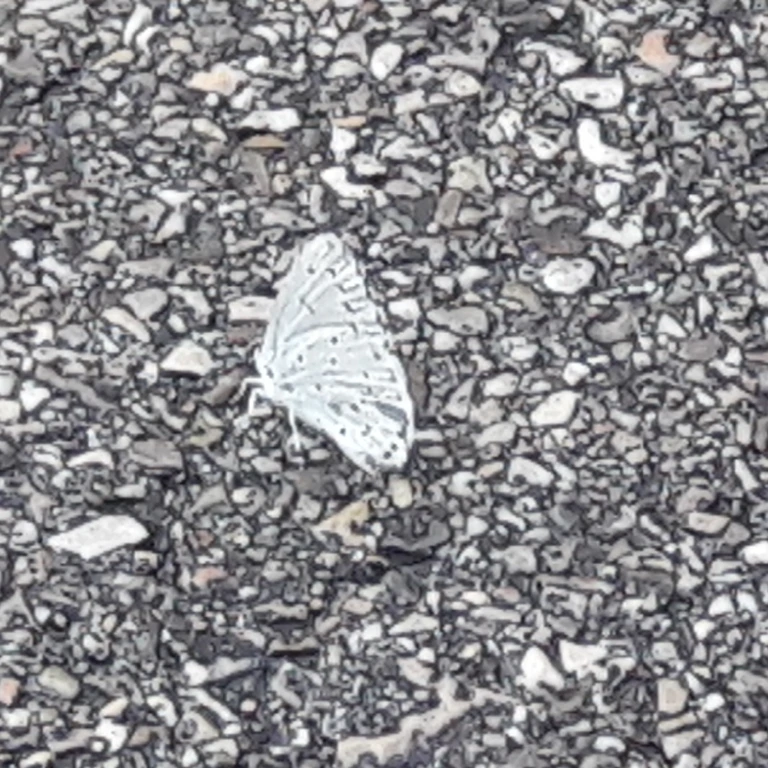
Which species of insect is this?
Celastrina argiolus
